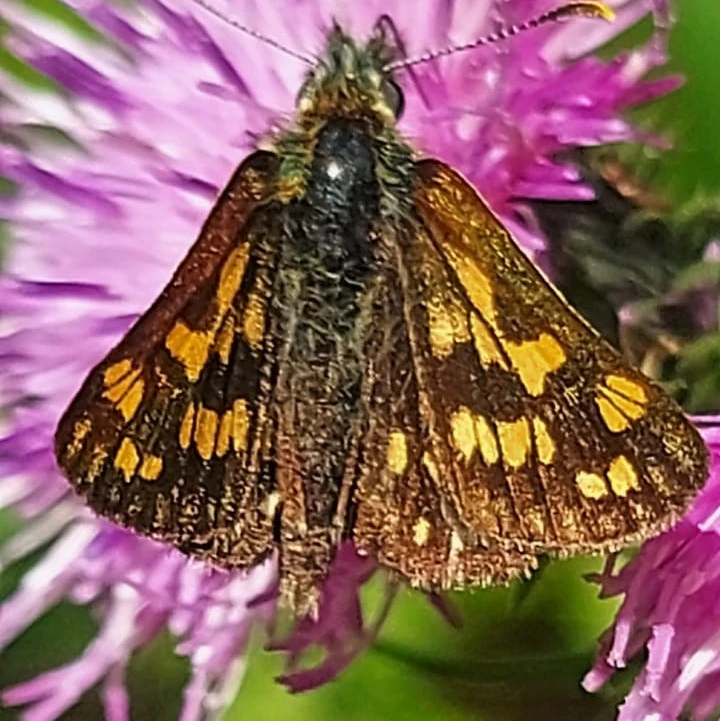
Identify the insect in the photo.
Carterocephalus palaemon
